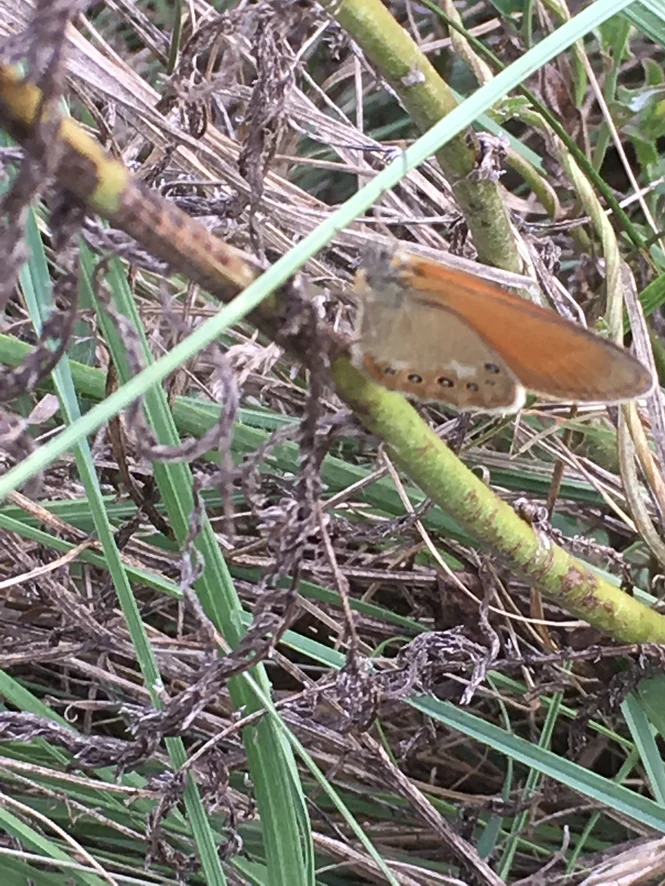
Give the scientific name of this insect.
Coenonympha glycerion (also Coenonympha iphis)
